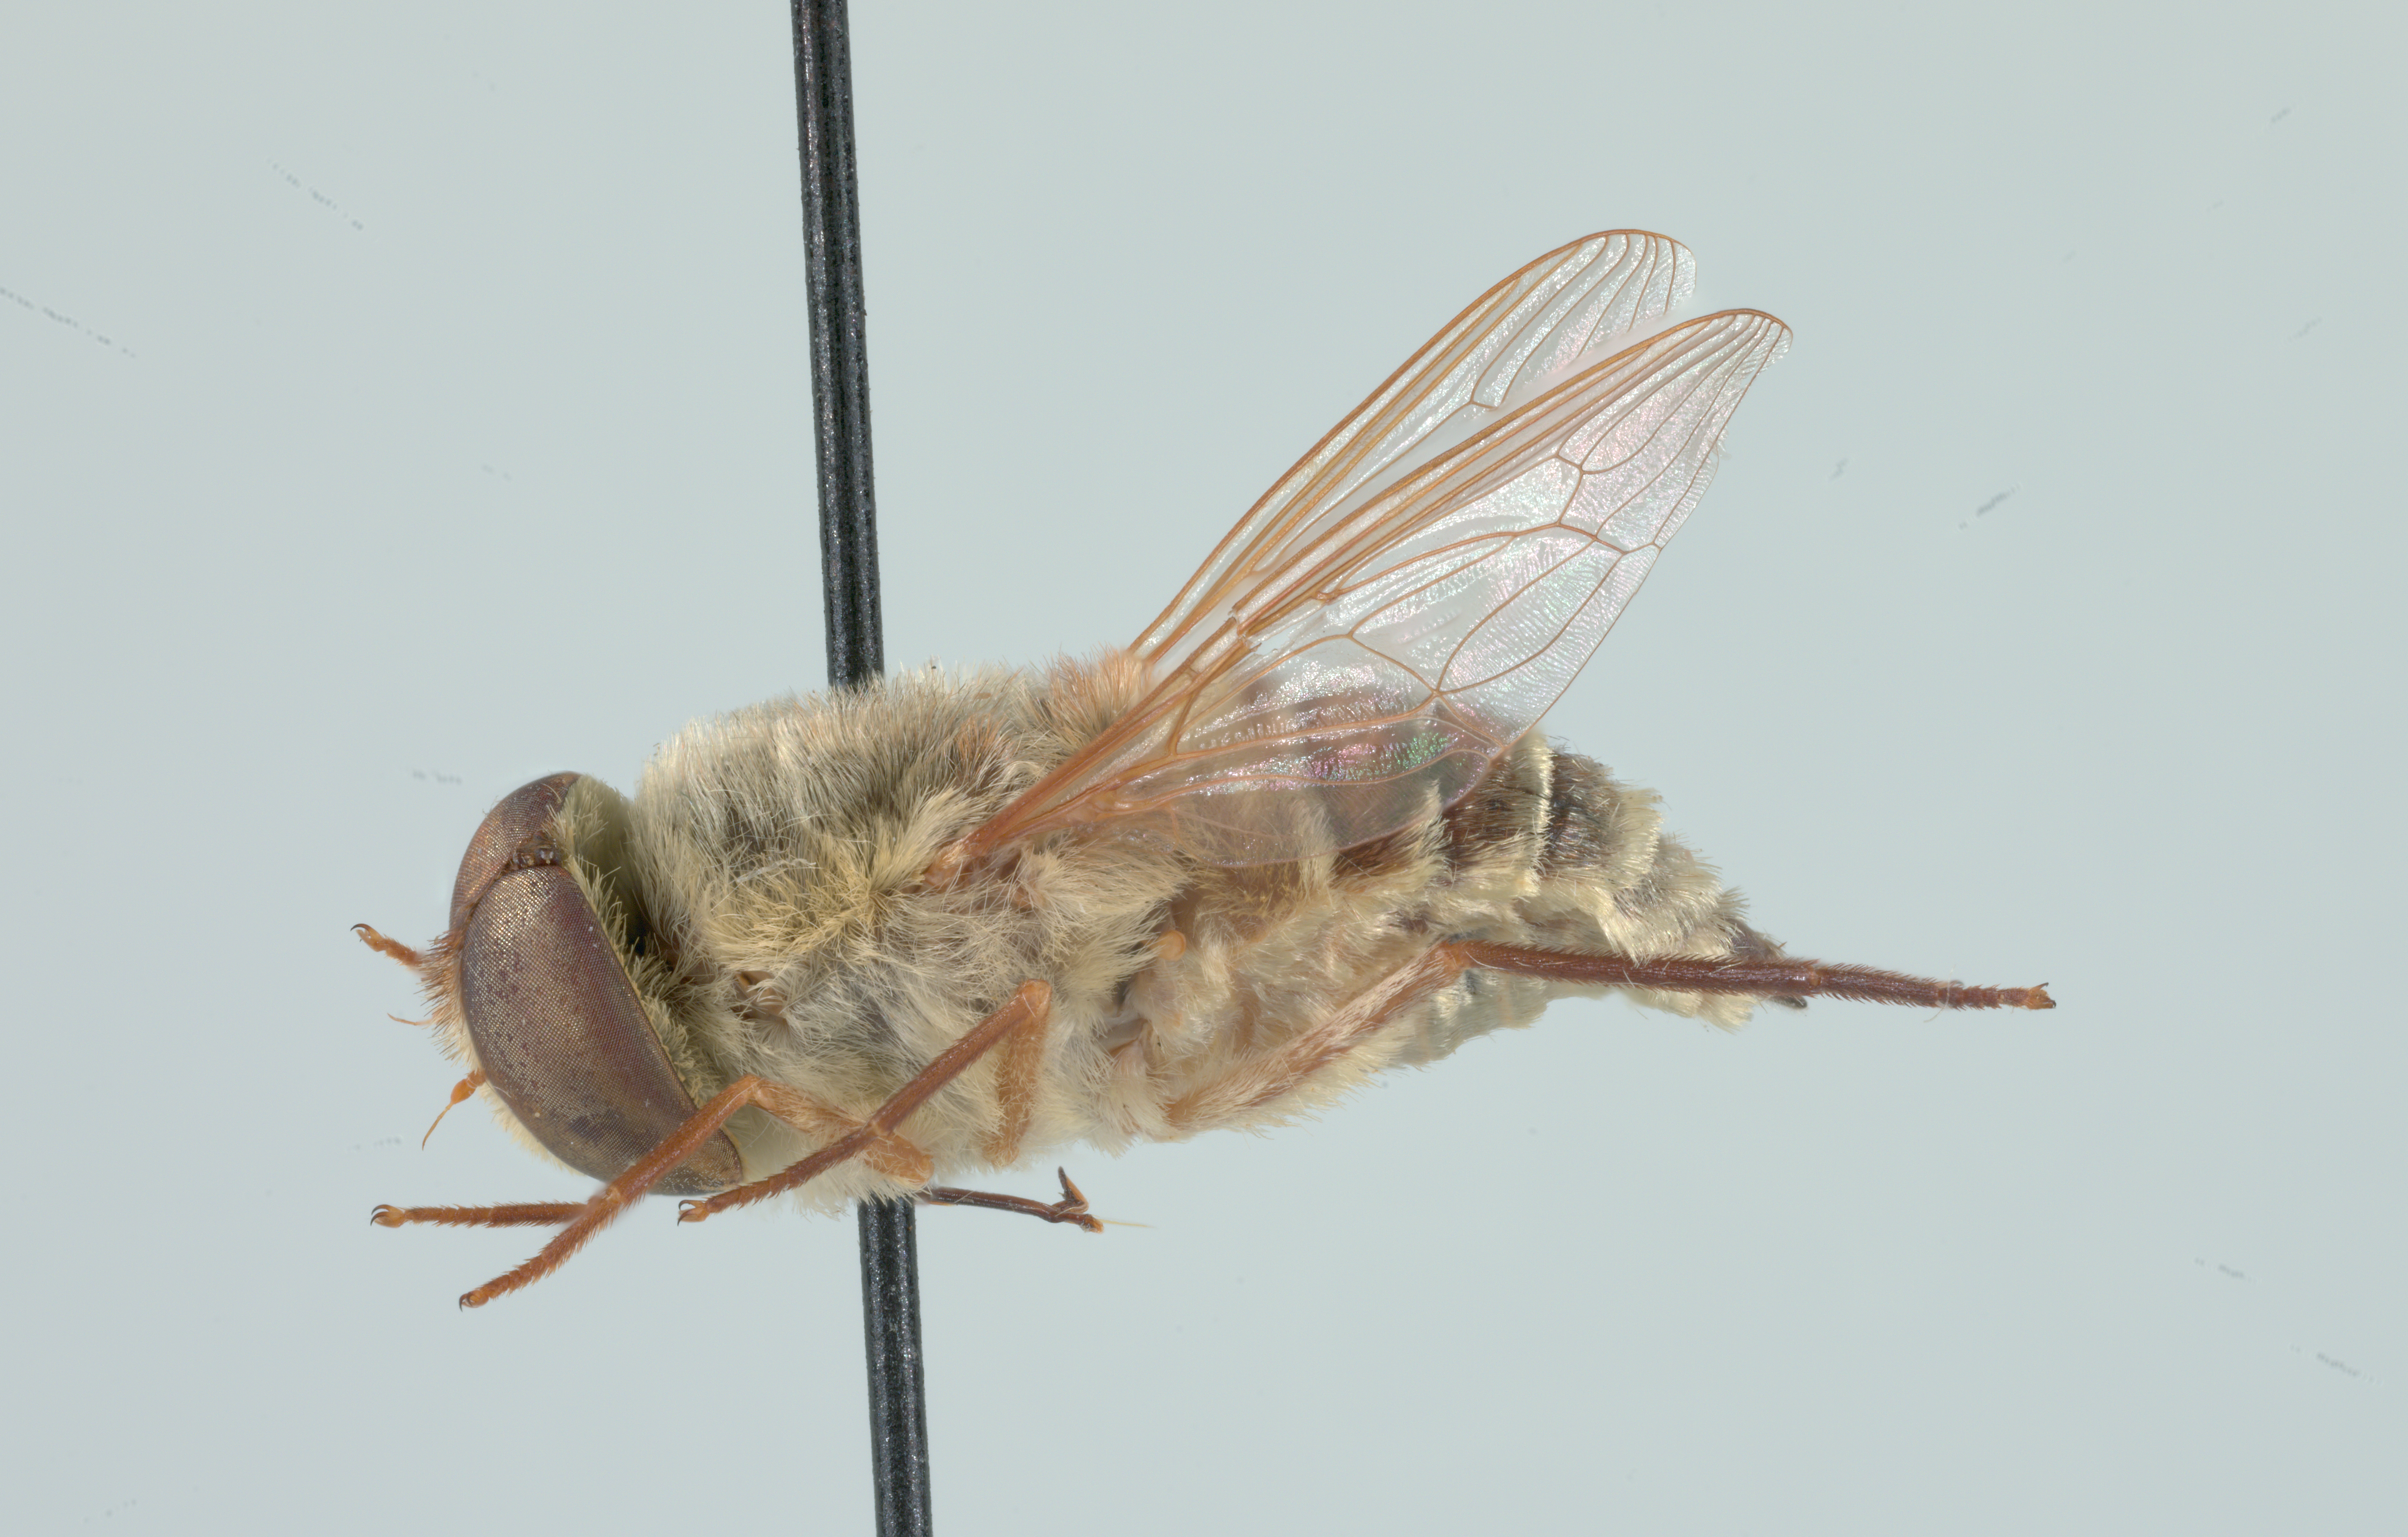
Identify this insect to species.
Neorhynchocephalus volaticus
